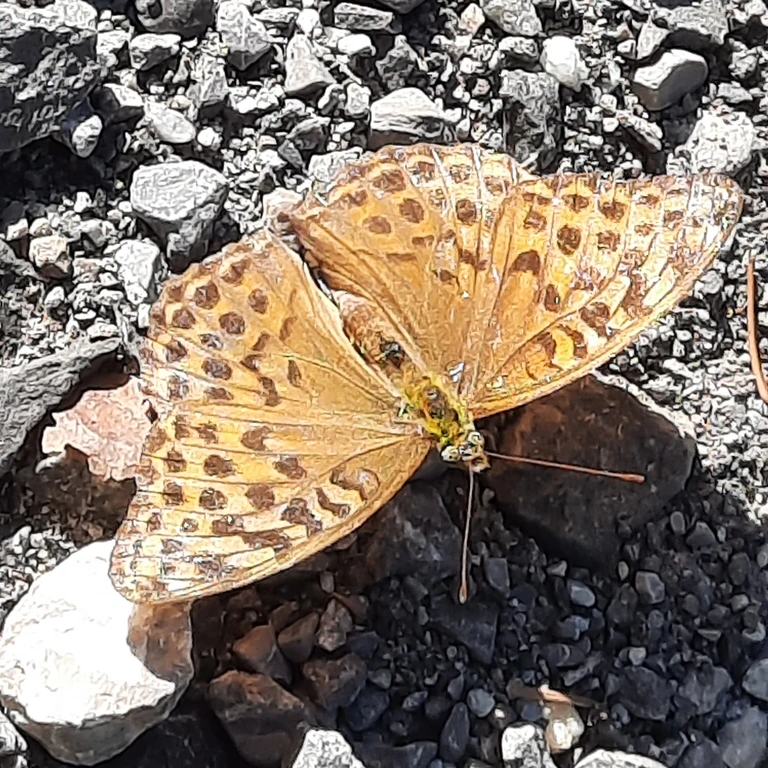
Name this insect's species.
Argynnis paphia
